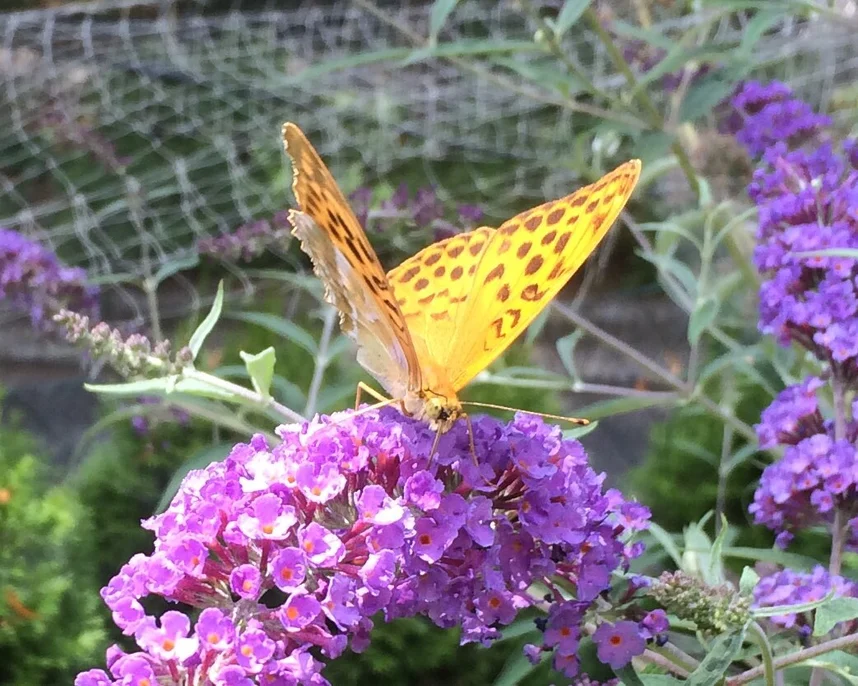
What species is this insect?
Argynnis paphia
